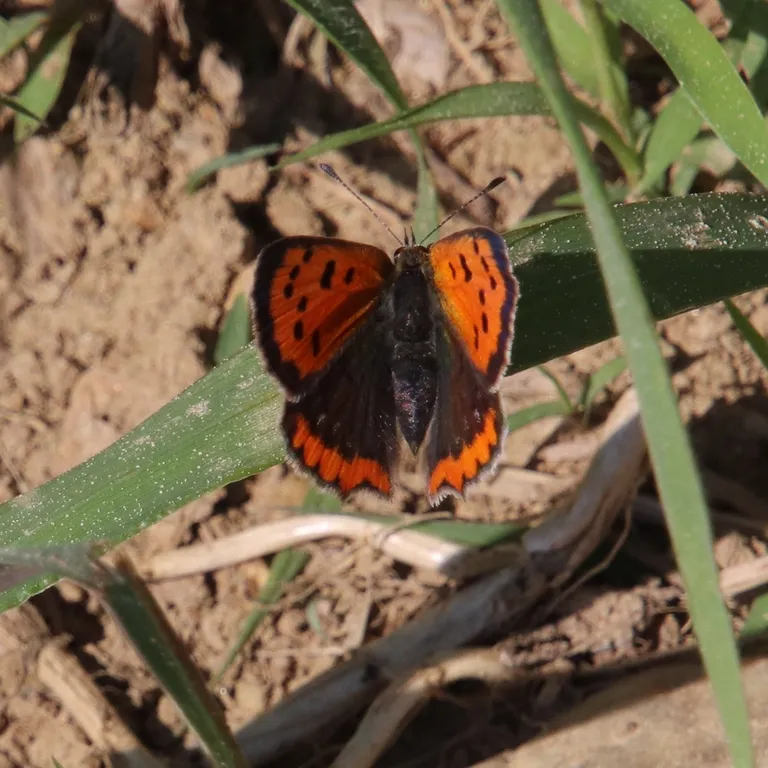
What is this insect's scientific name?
Lycaena phlaeas
